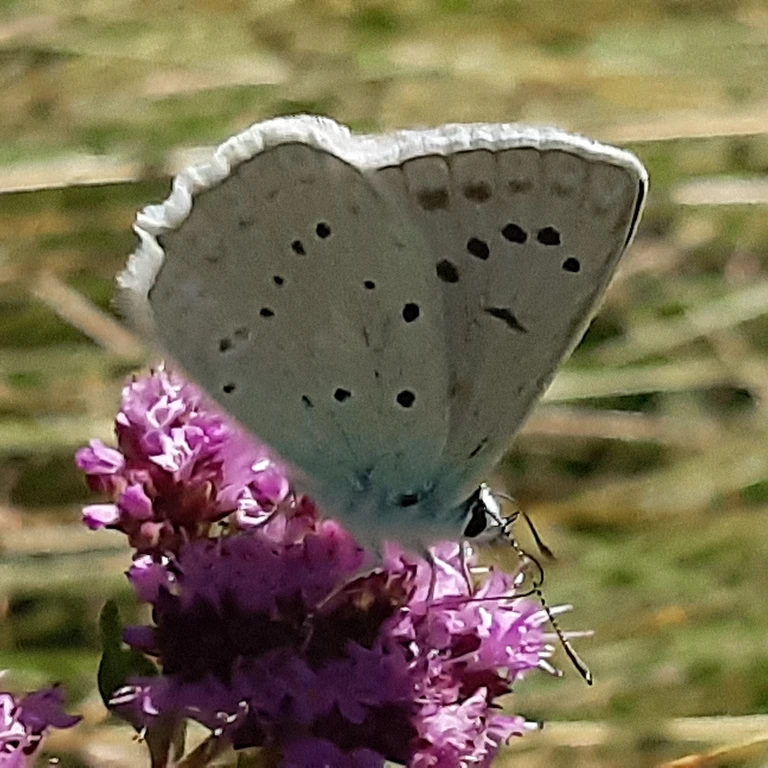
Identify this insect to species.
Polyommatus daphnis
